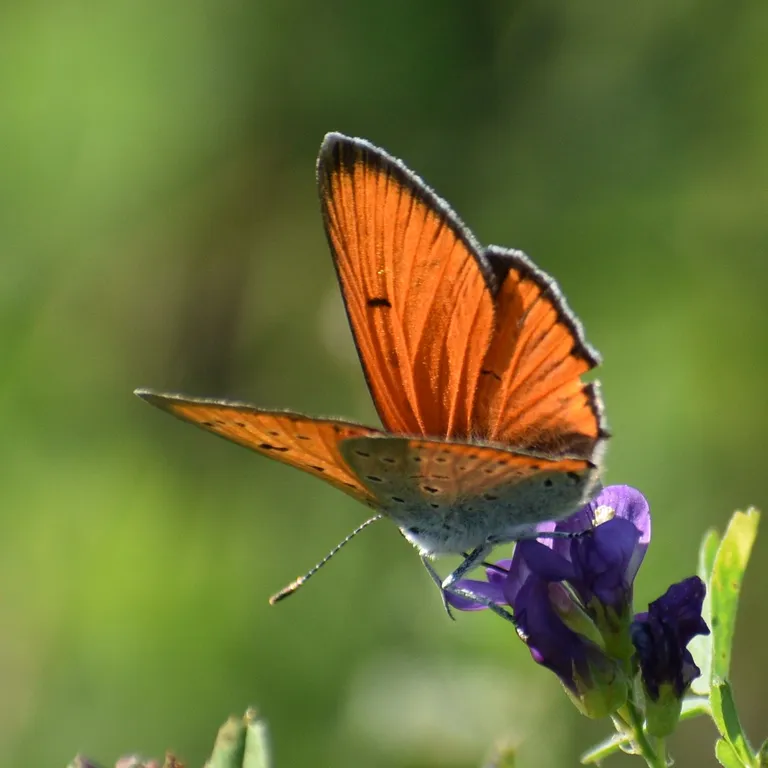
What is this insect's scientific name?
Lycaena dispar
